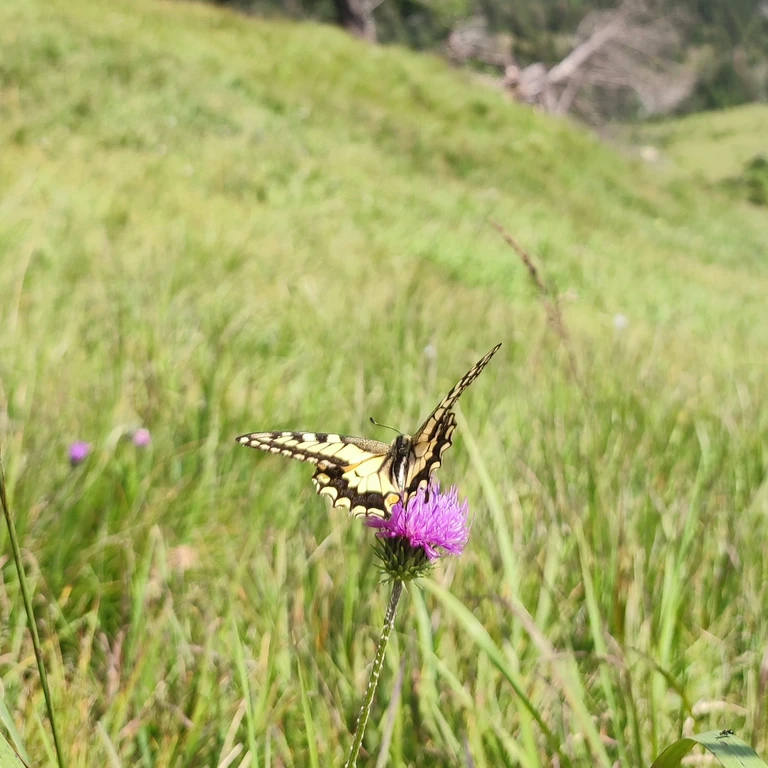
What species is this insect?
Papilio machaon
